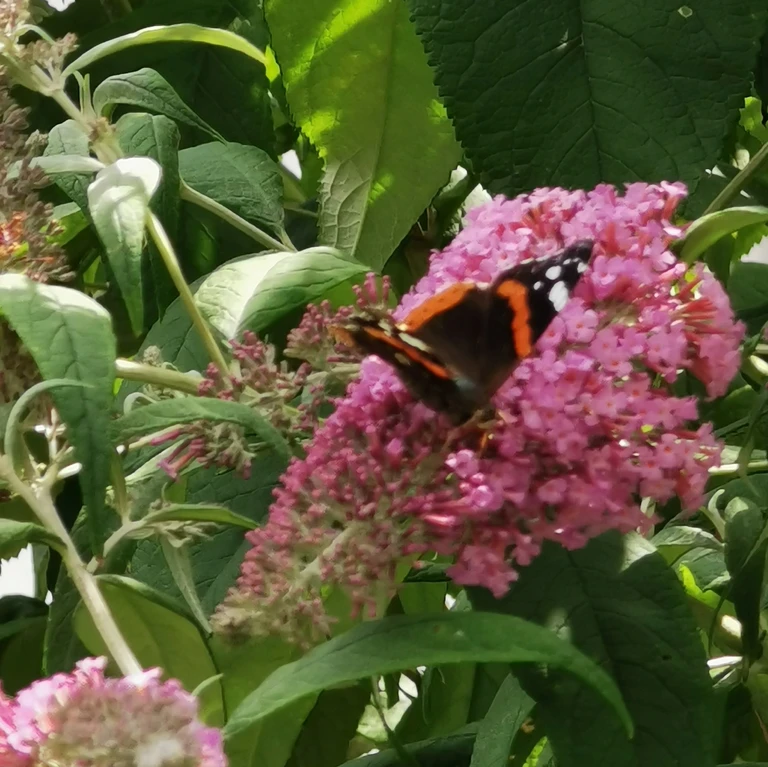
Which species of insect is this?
Vanessa atalanta
